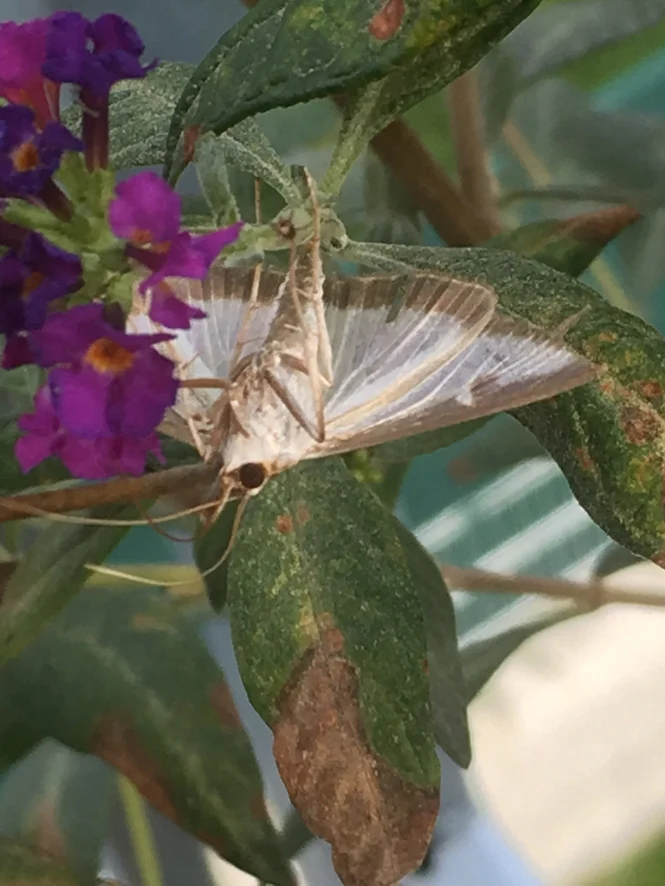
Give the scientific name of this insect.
Cydalima perspectalis
